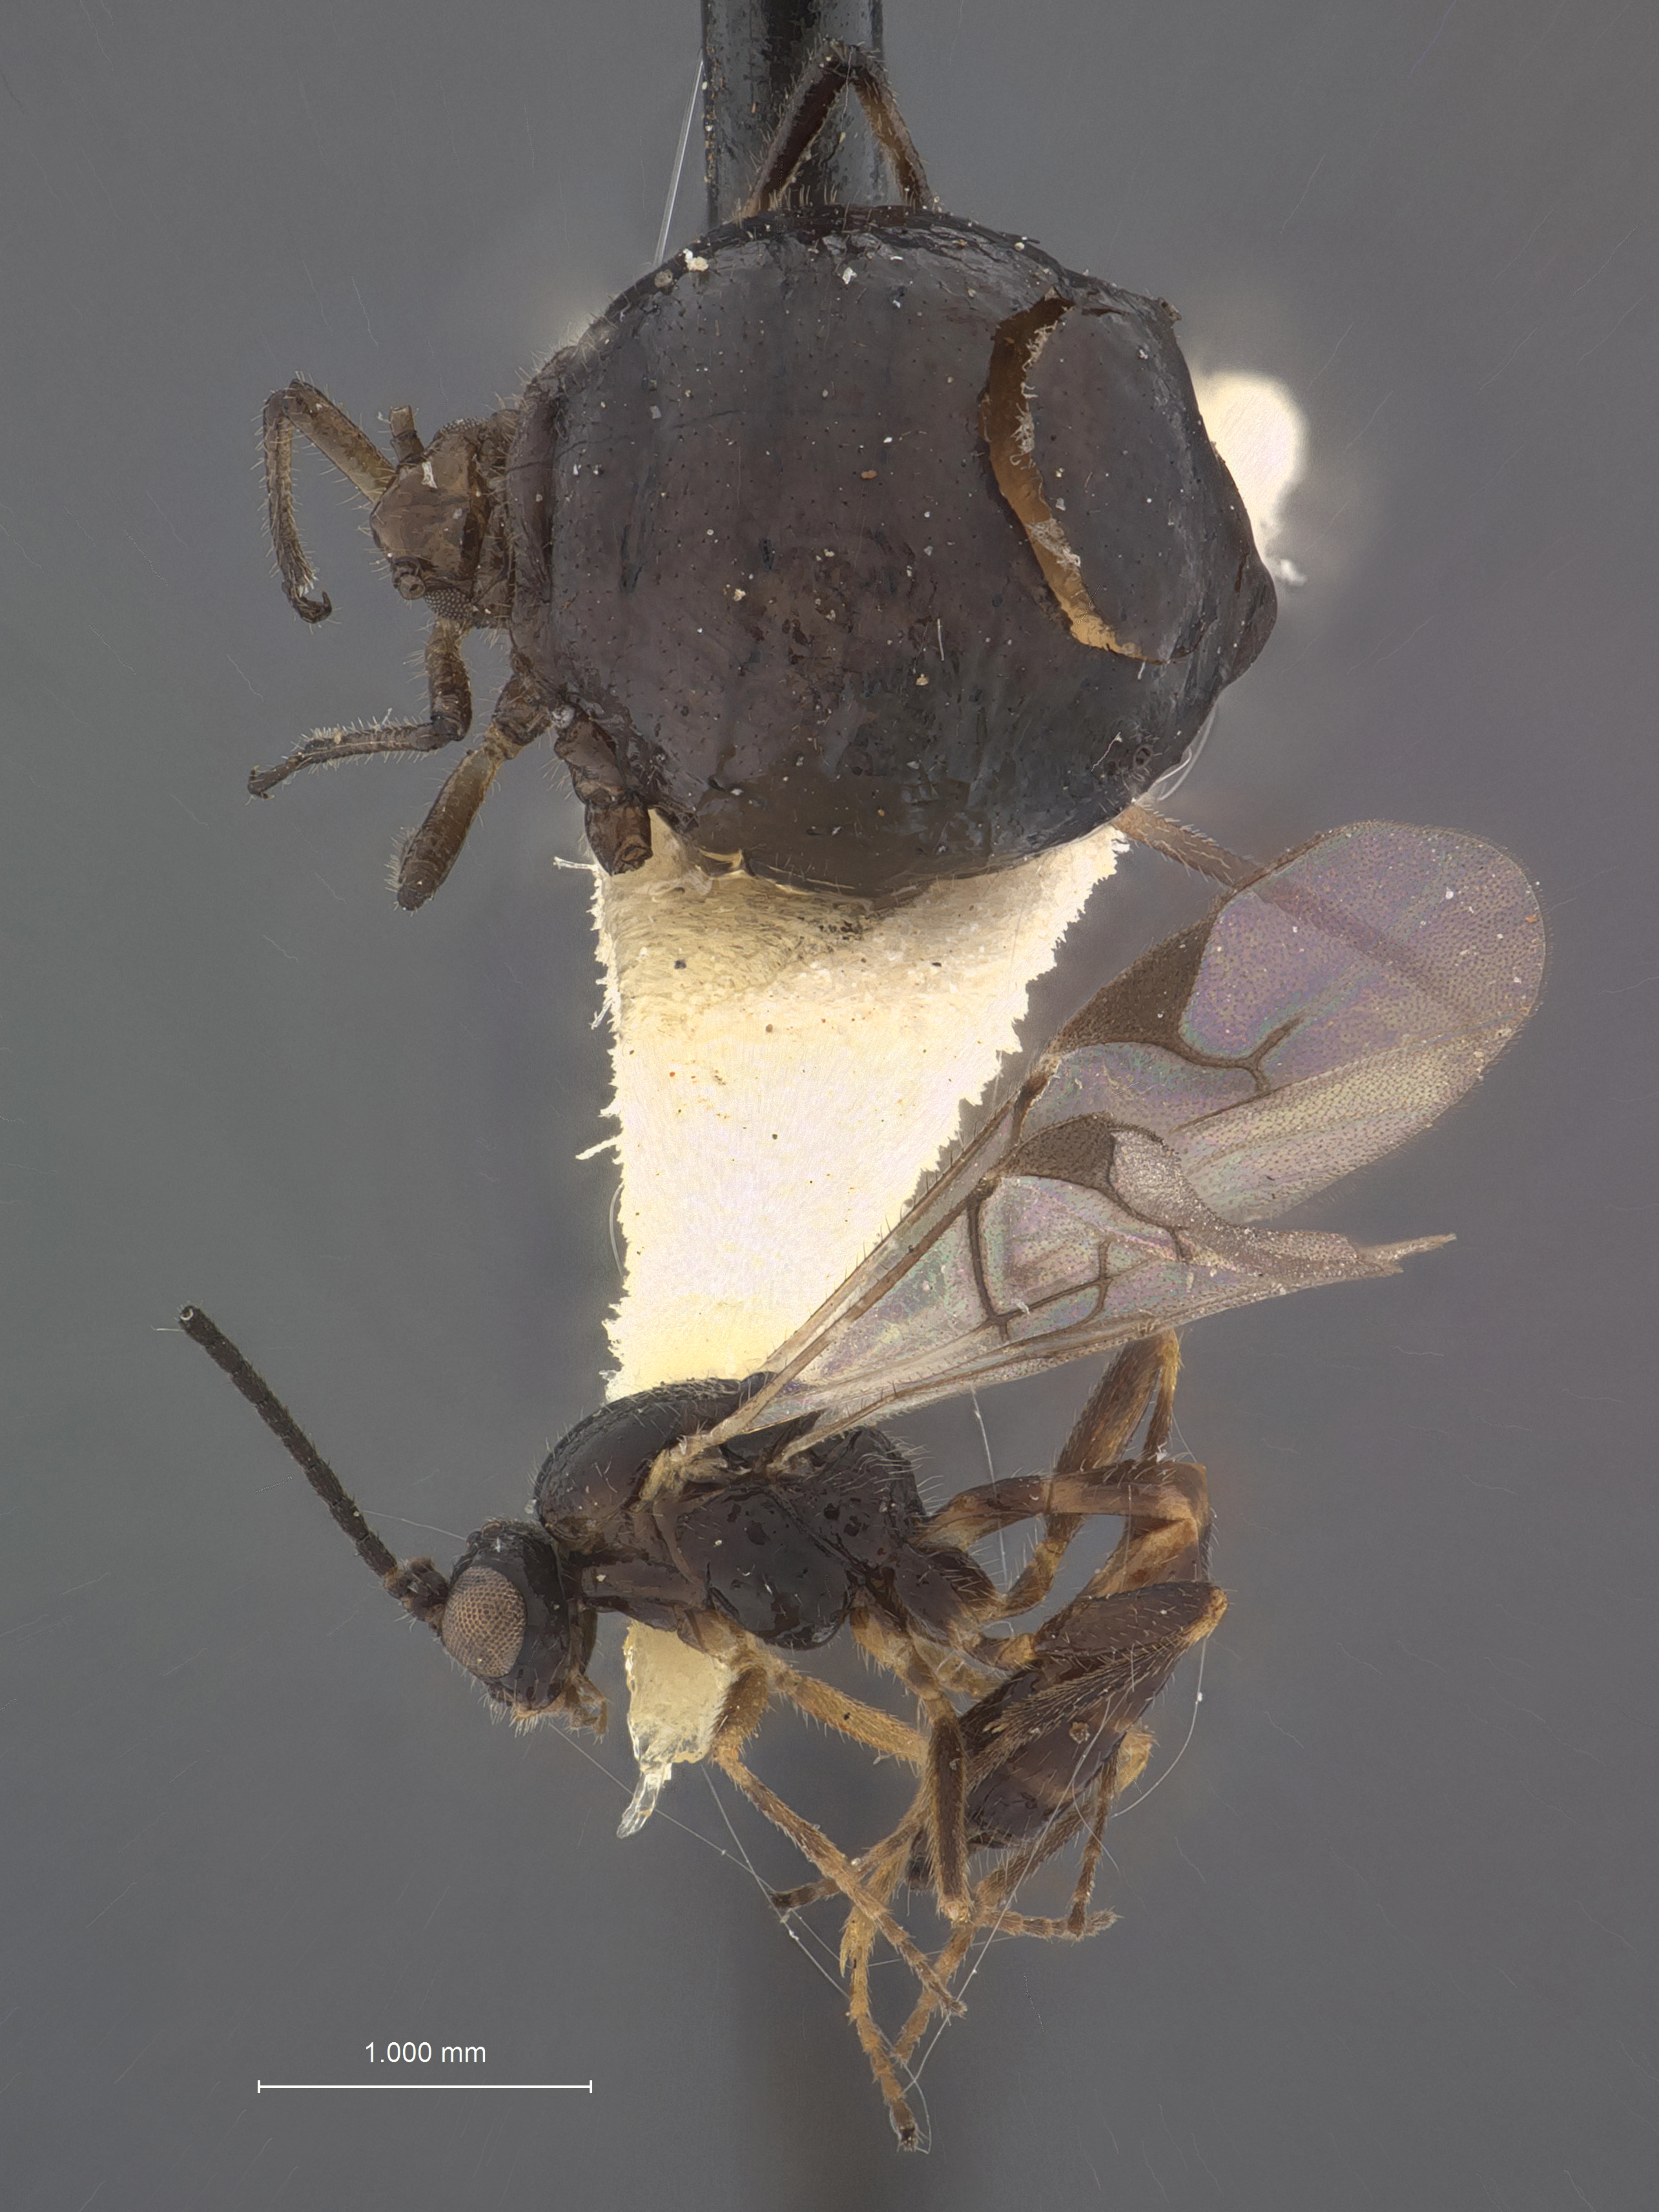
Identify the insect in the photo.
Aphidius ponderosae
